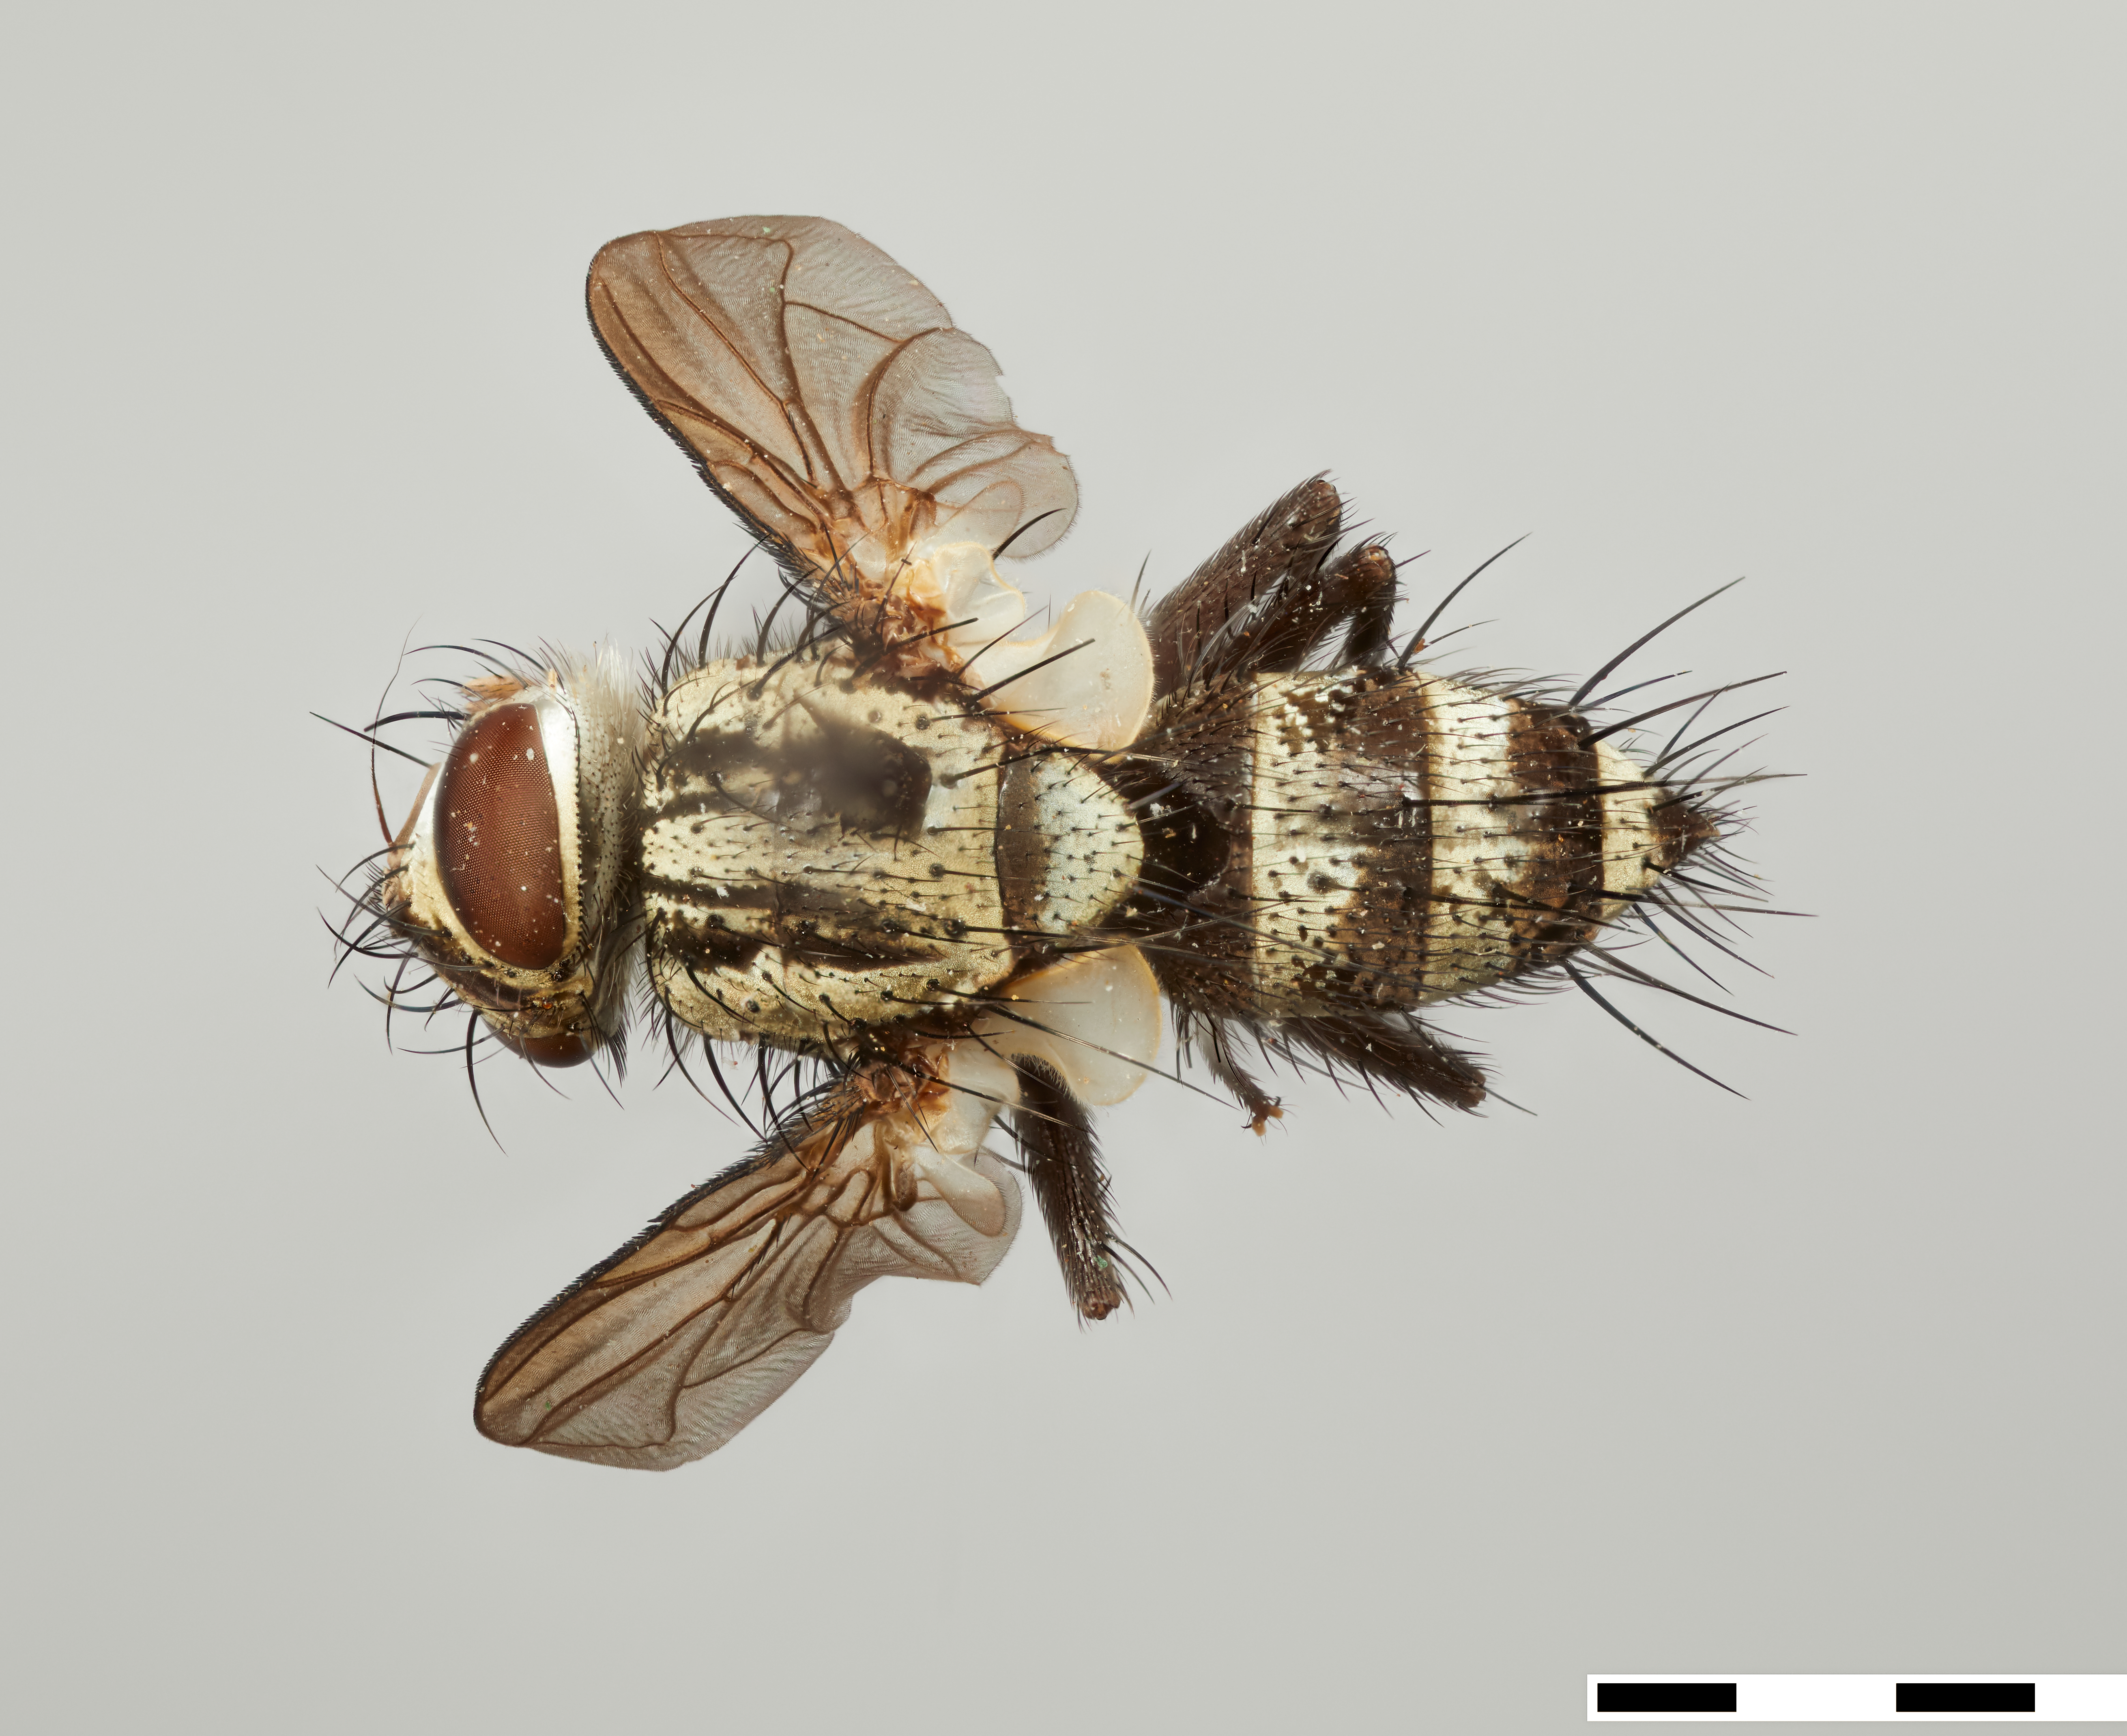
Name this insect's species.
Olindopsis andinensis
